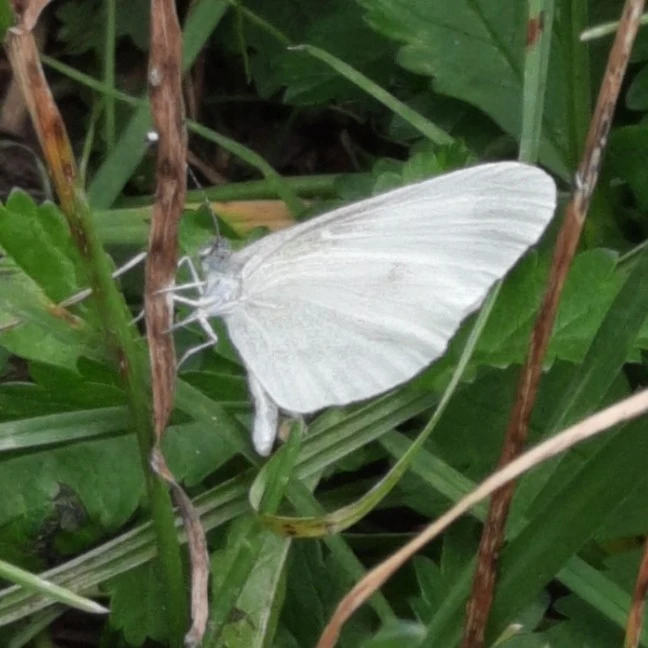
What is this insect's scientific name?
Leptidea sinapis/juvernica
